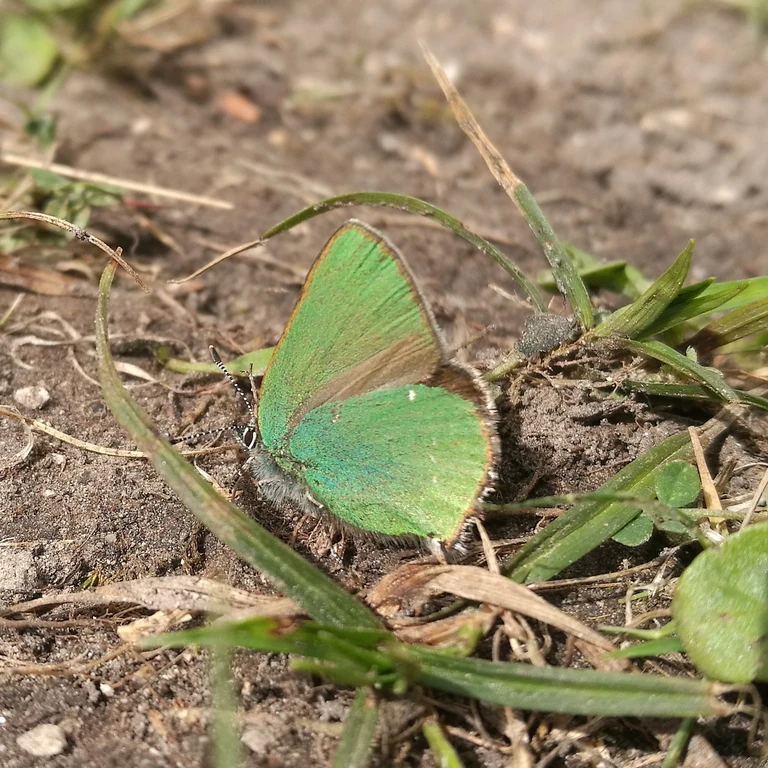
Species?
Callophrys rubi
